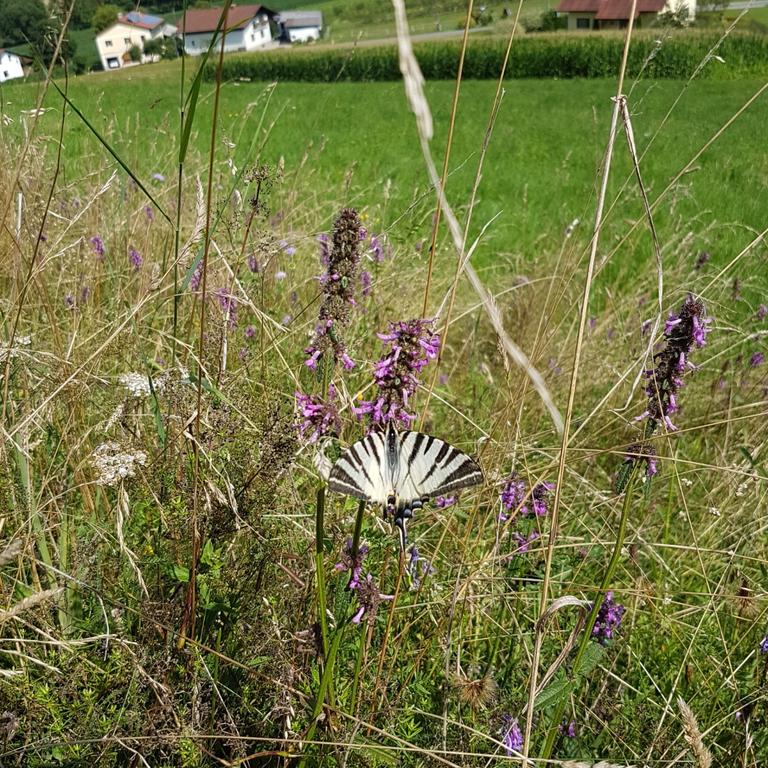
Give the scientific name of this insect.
Iphiclides podalirius
